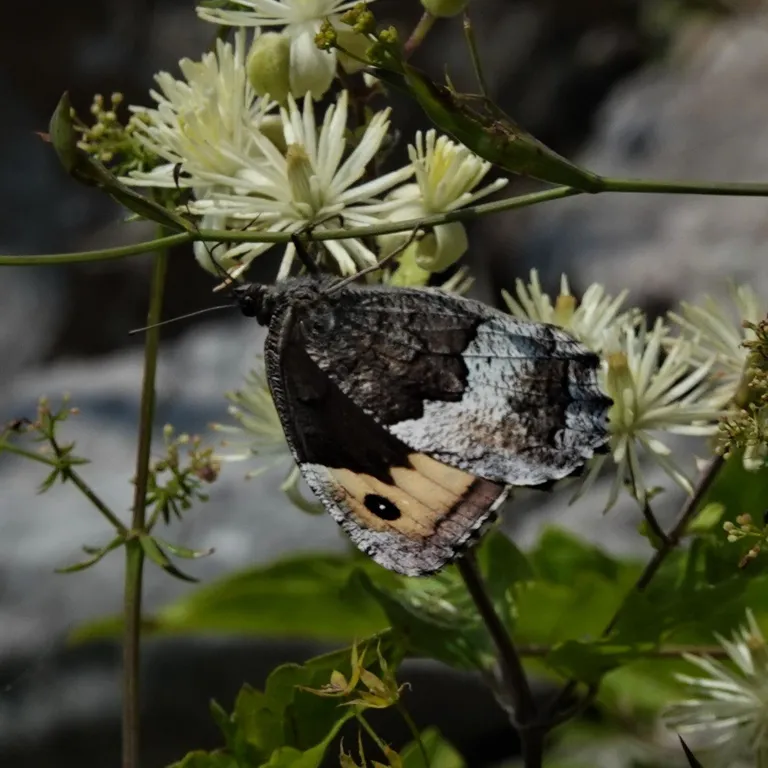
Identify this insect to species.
Hipparchia fagi
